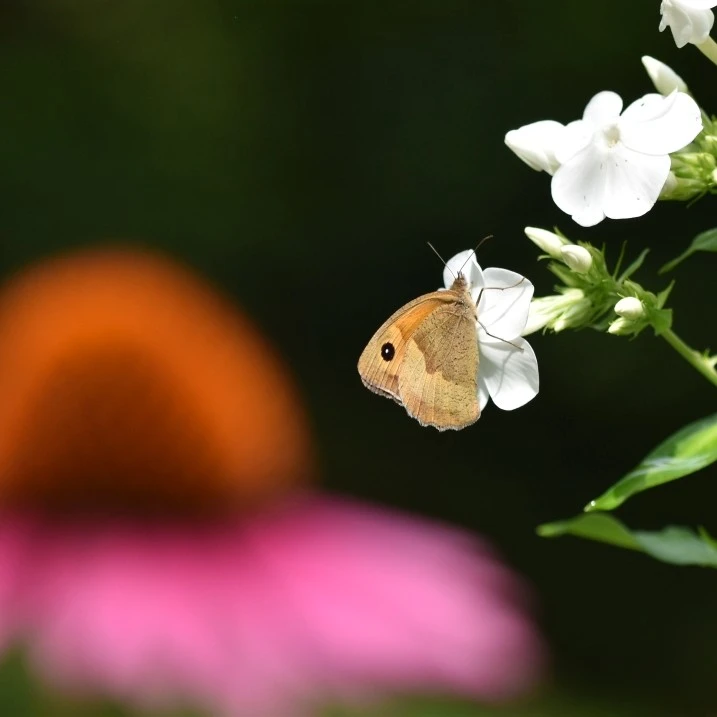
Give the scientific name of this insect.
Maniola jurtina
